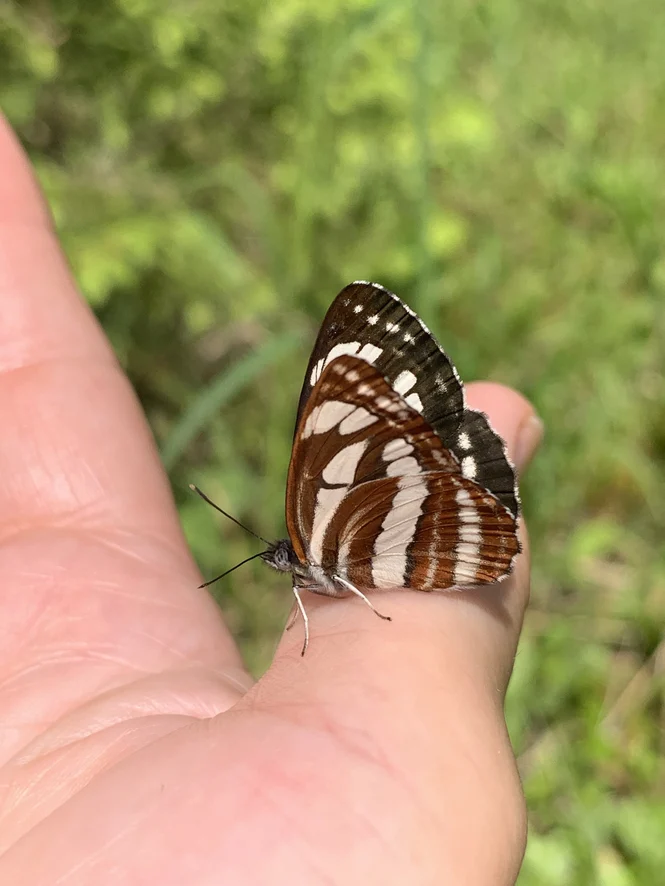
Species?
Neptis sappho
